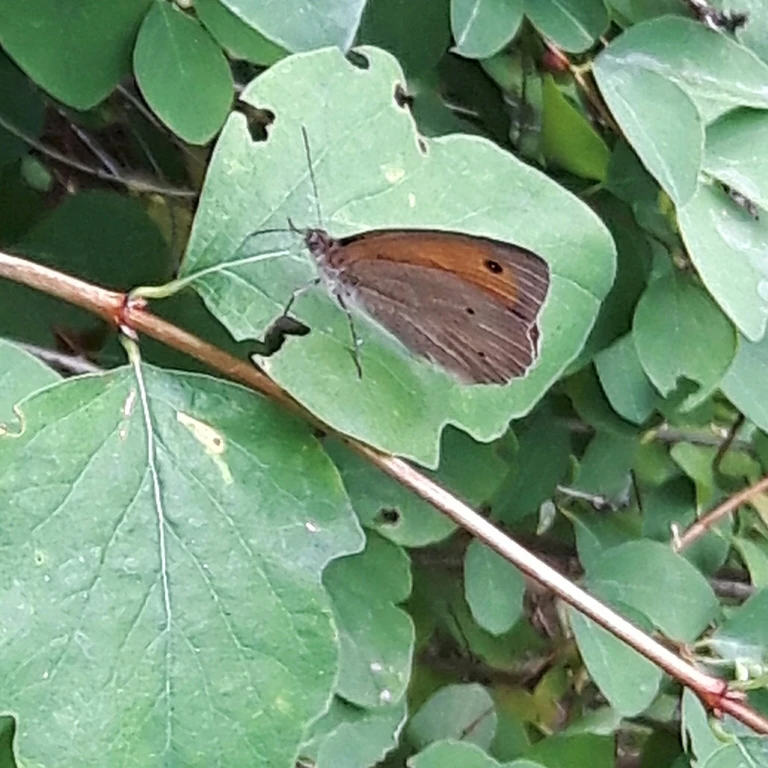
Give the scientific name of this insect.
Maniola jurtina
